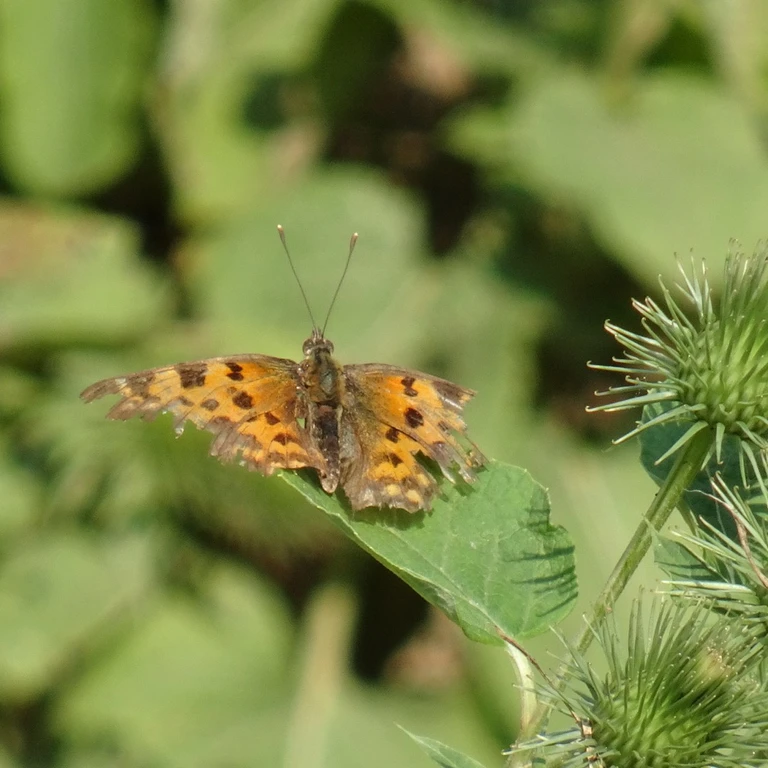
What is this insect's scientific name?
Polygonia c-album
